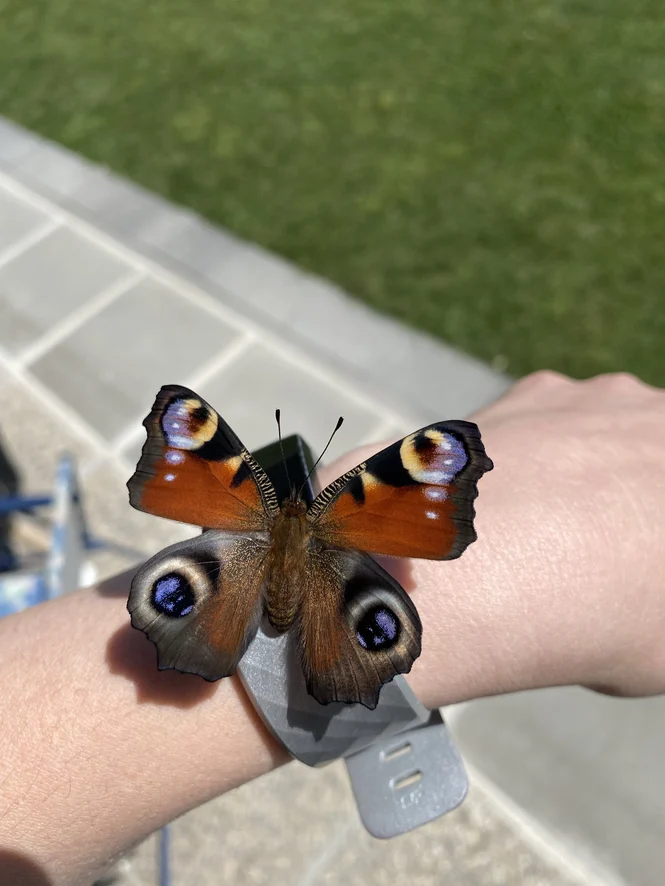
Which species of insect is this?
Aglais io
